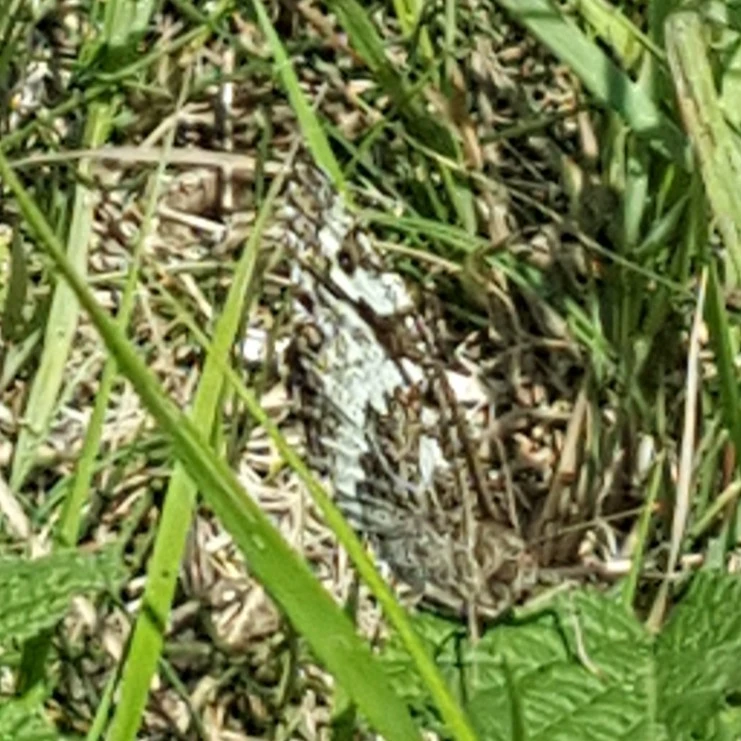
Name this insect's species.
Brintesia circe
